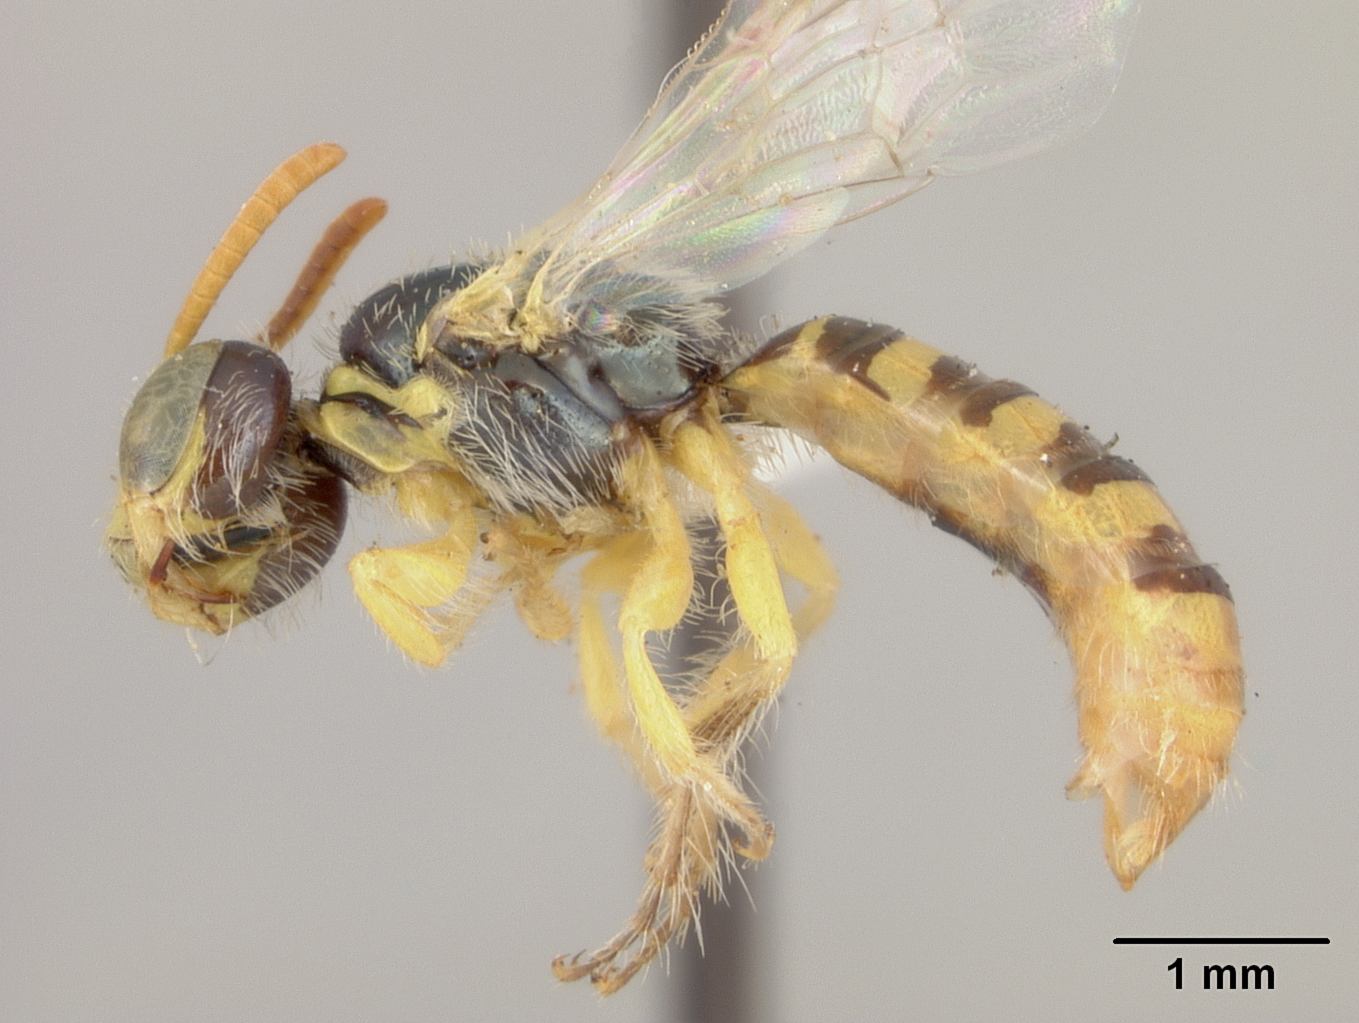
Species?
Perdita ericameriae
